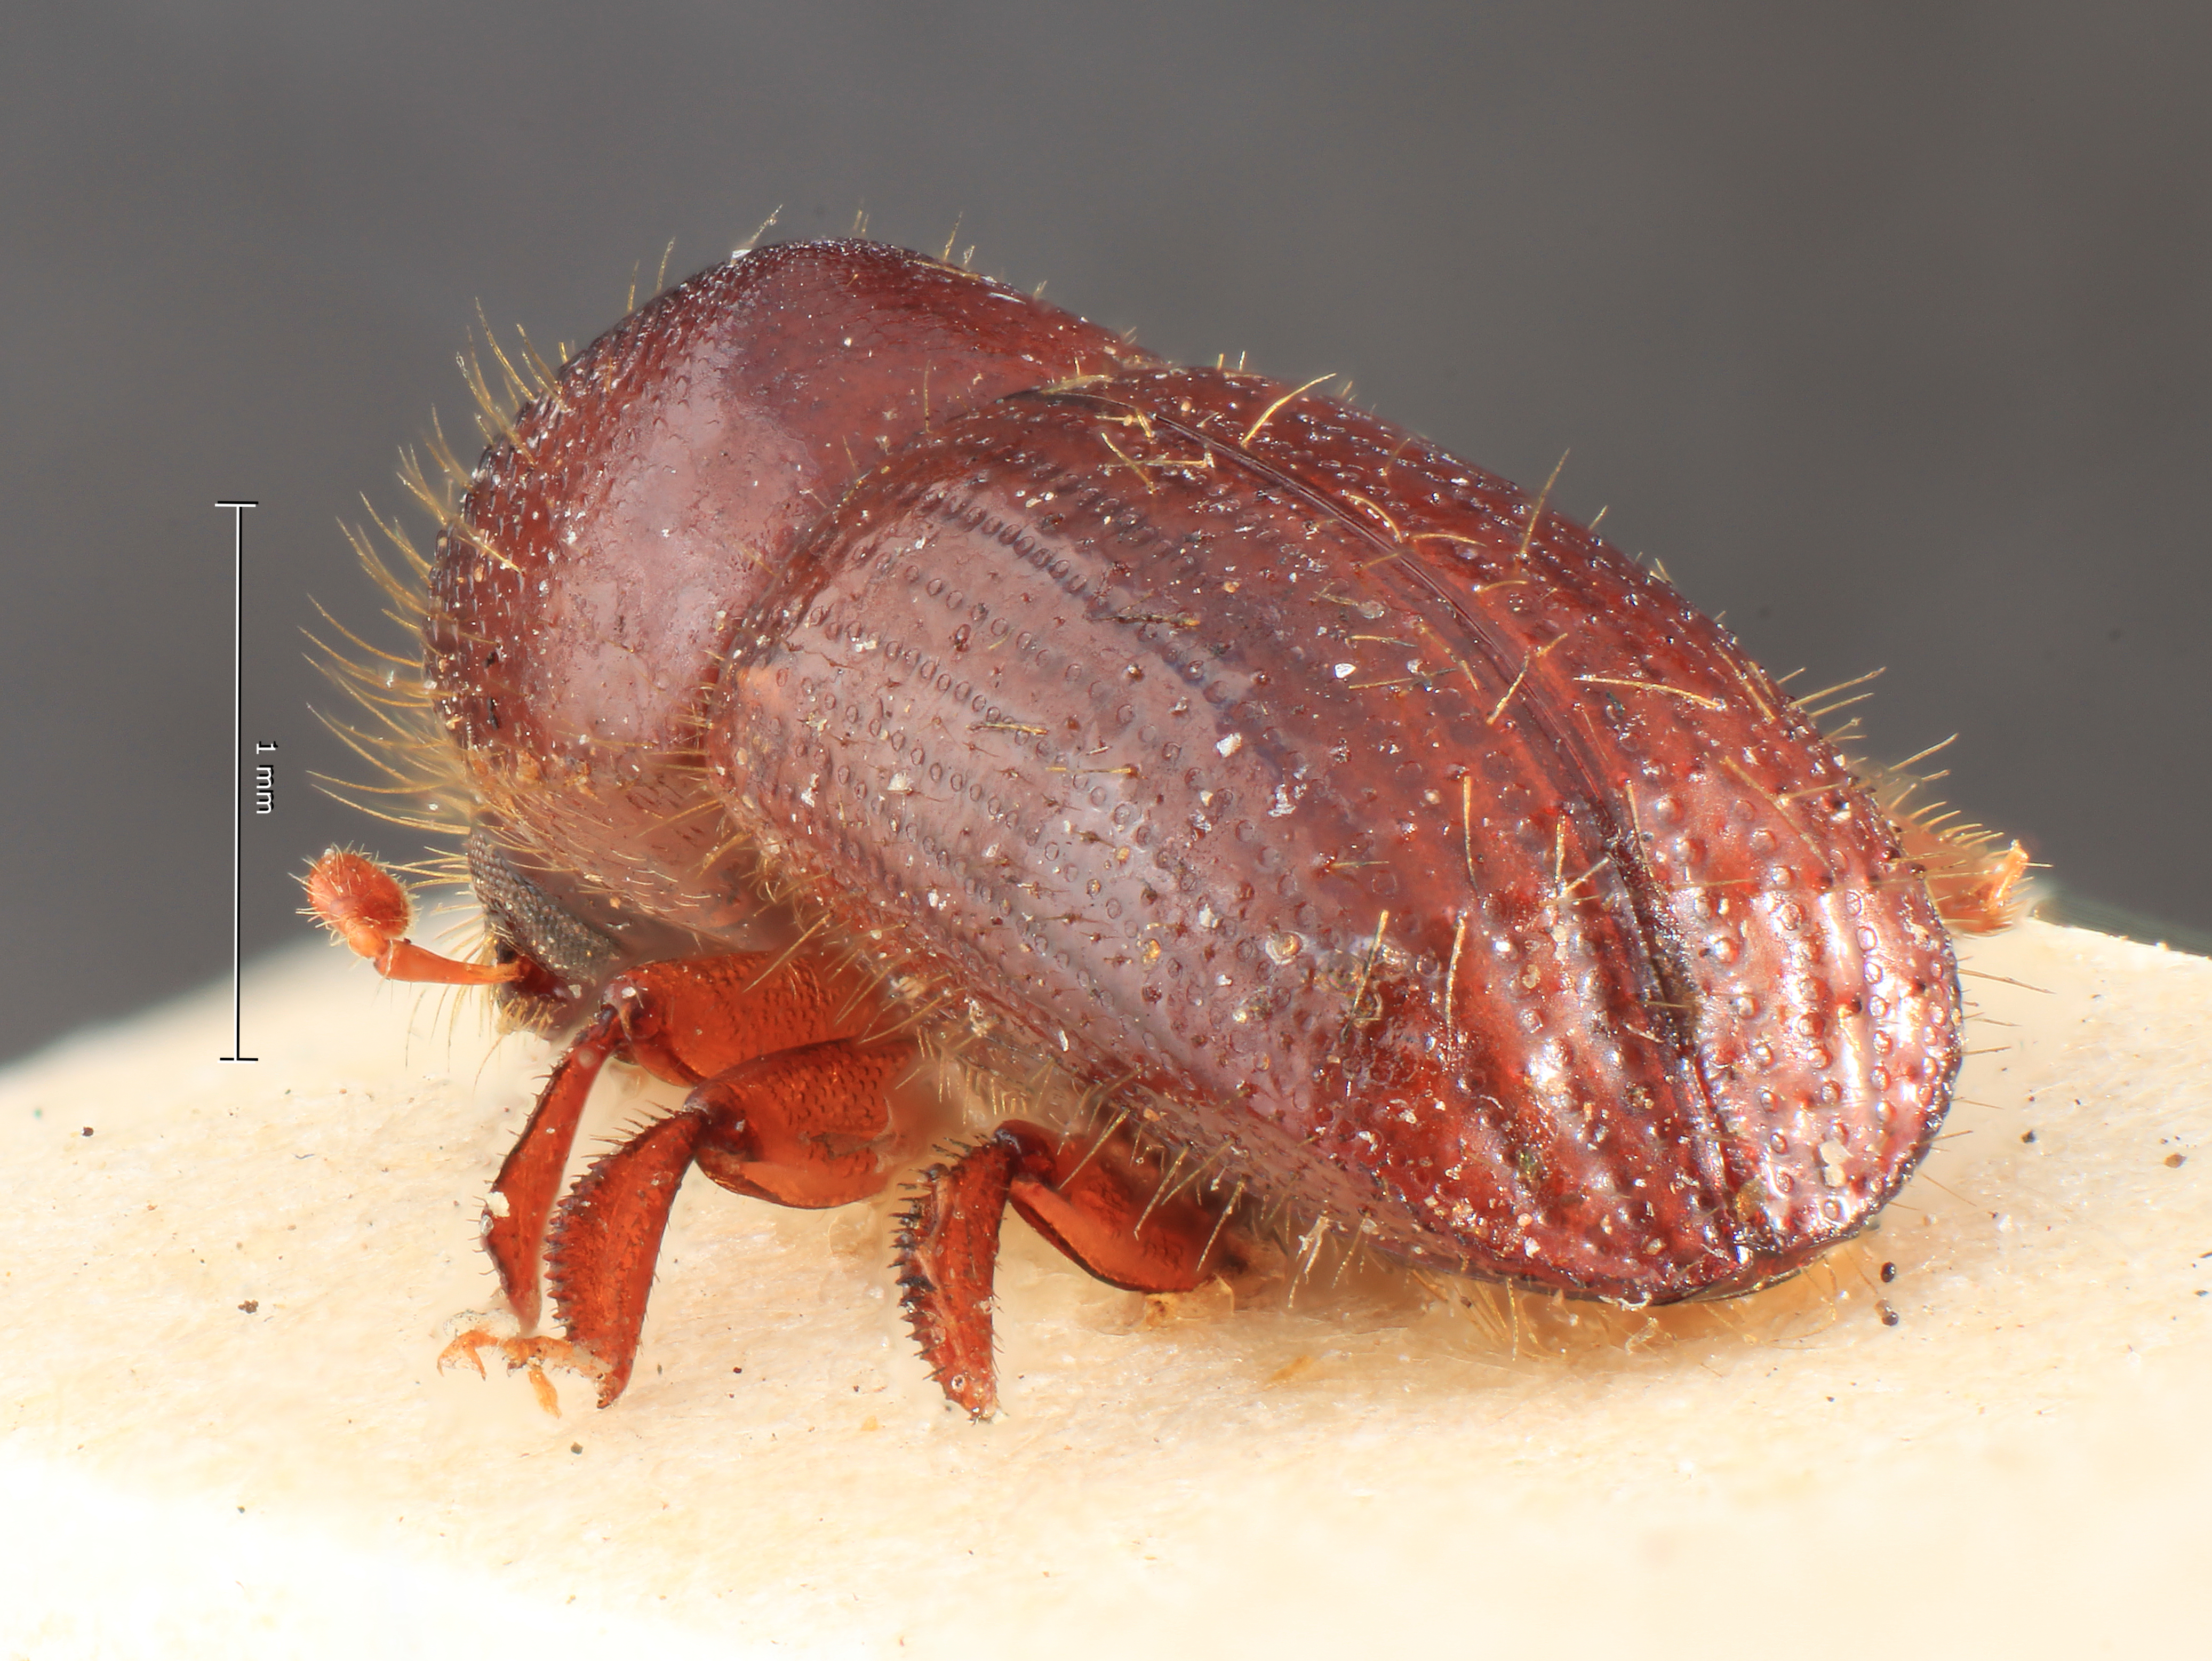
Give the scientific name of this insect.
Xyleborus validus
